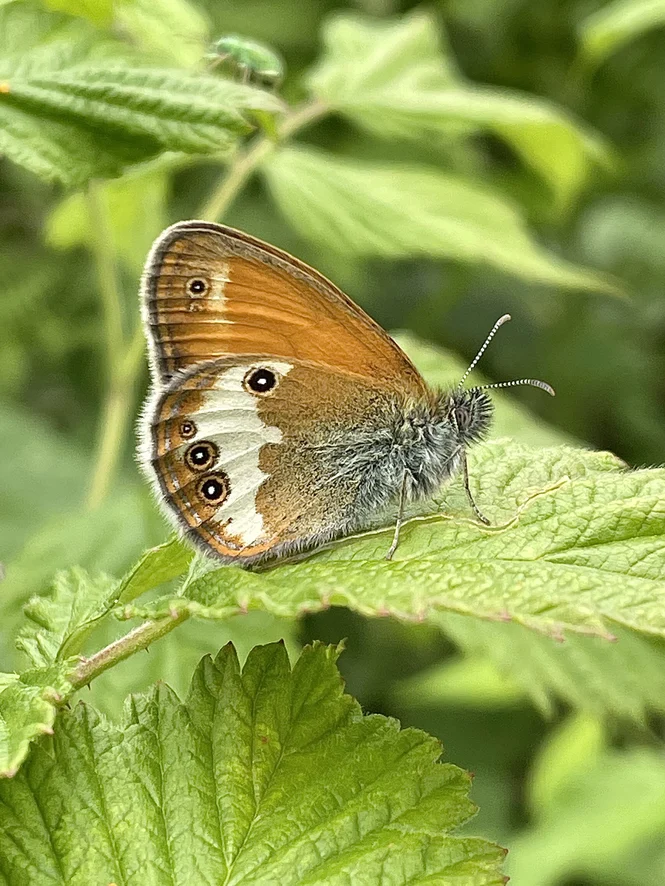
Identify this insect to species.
Coenonympha arcania
